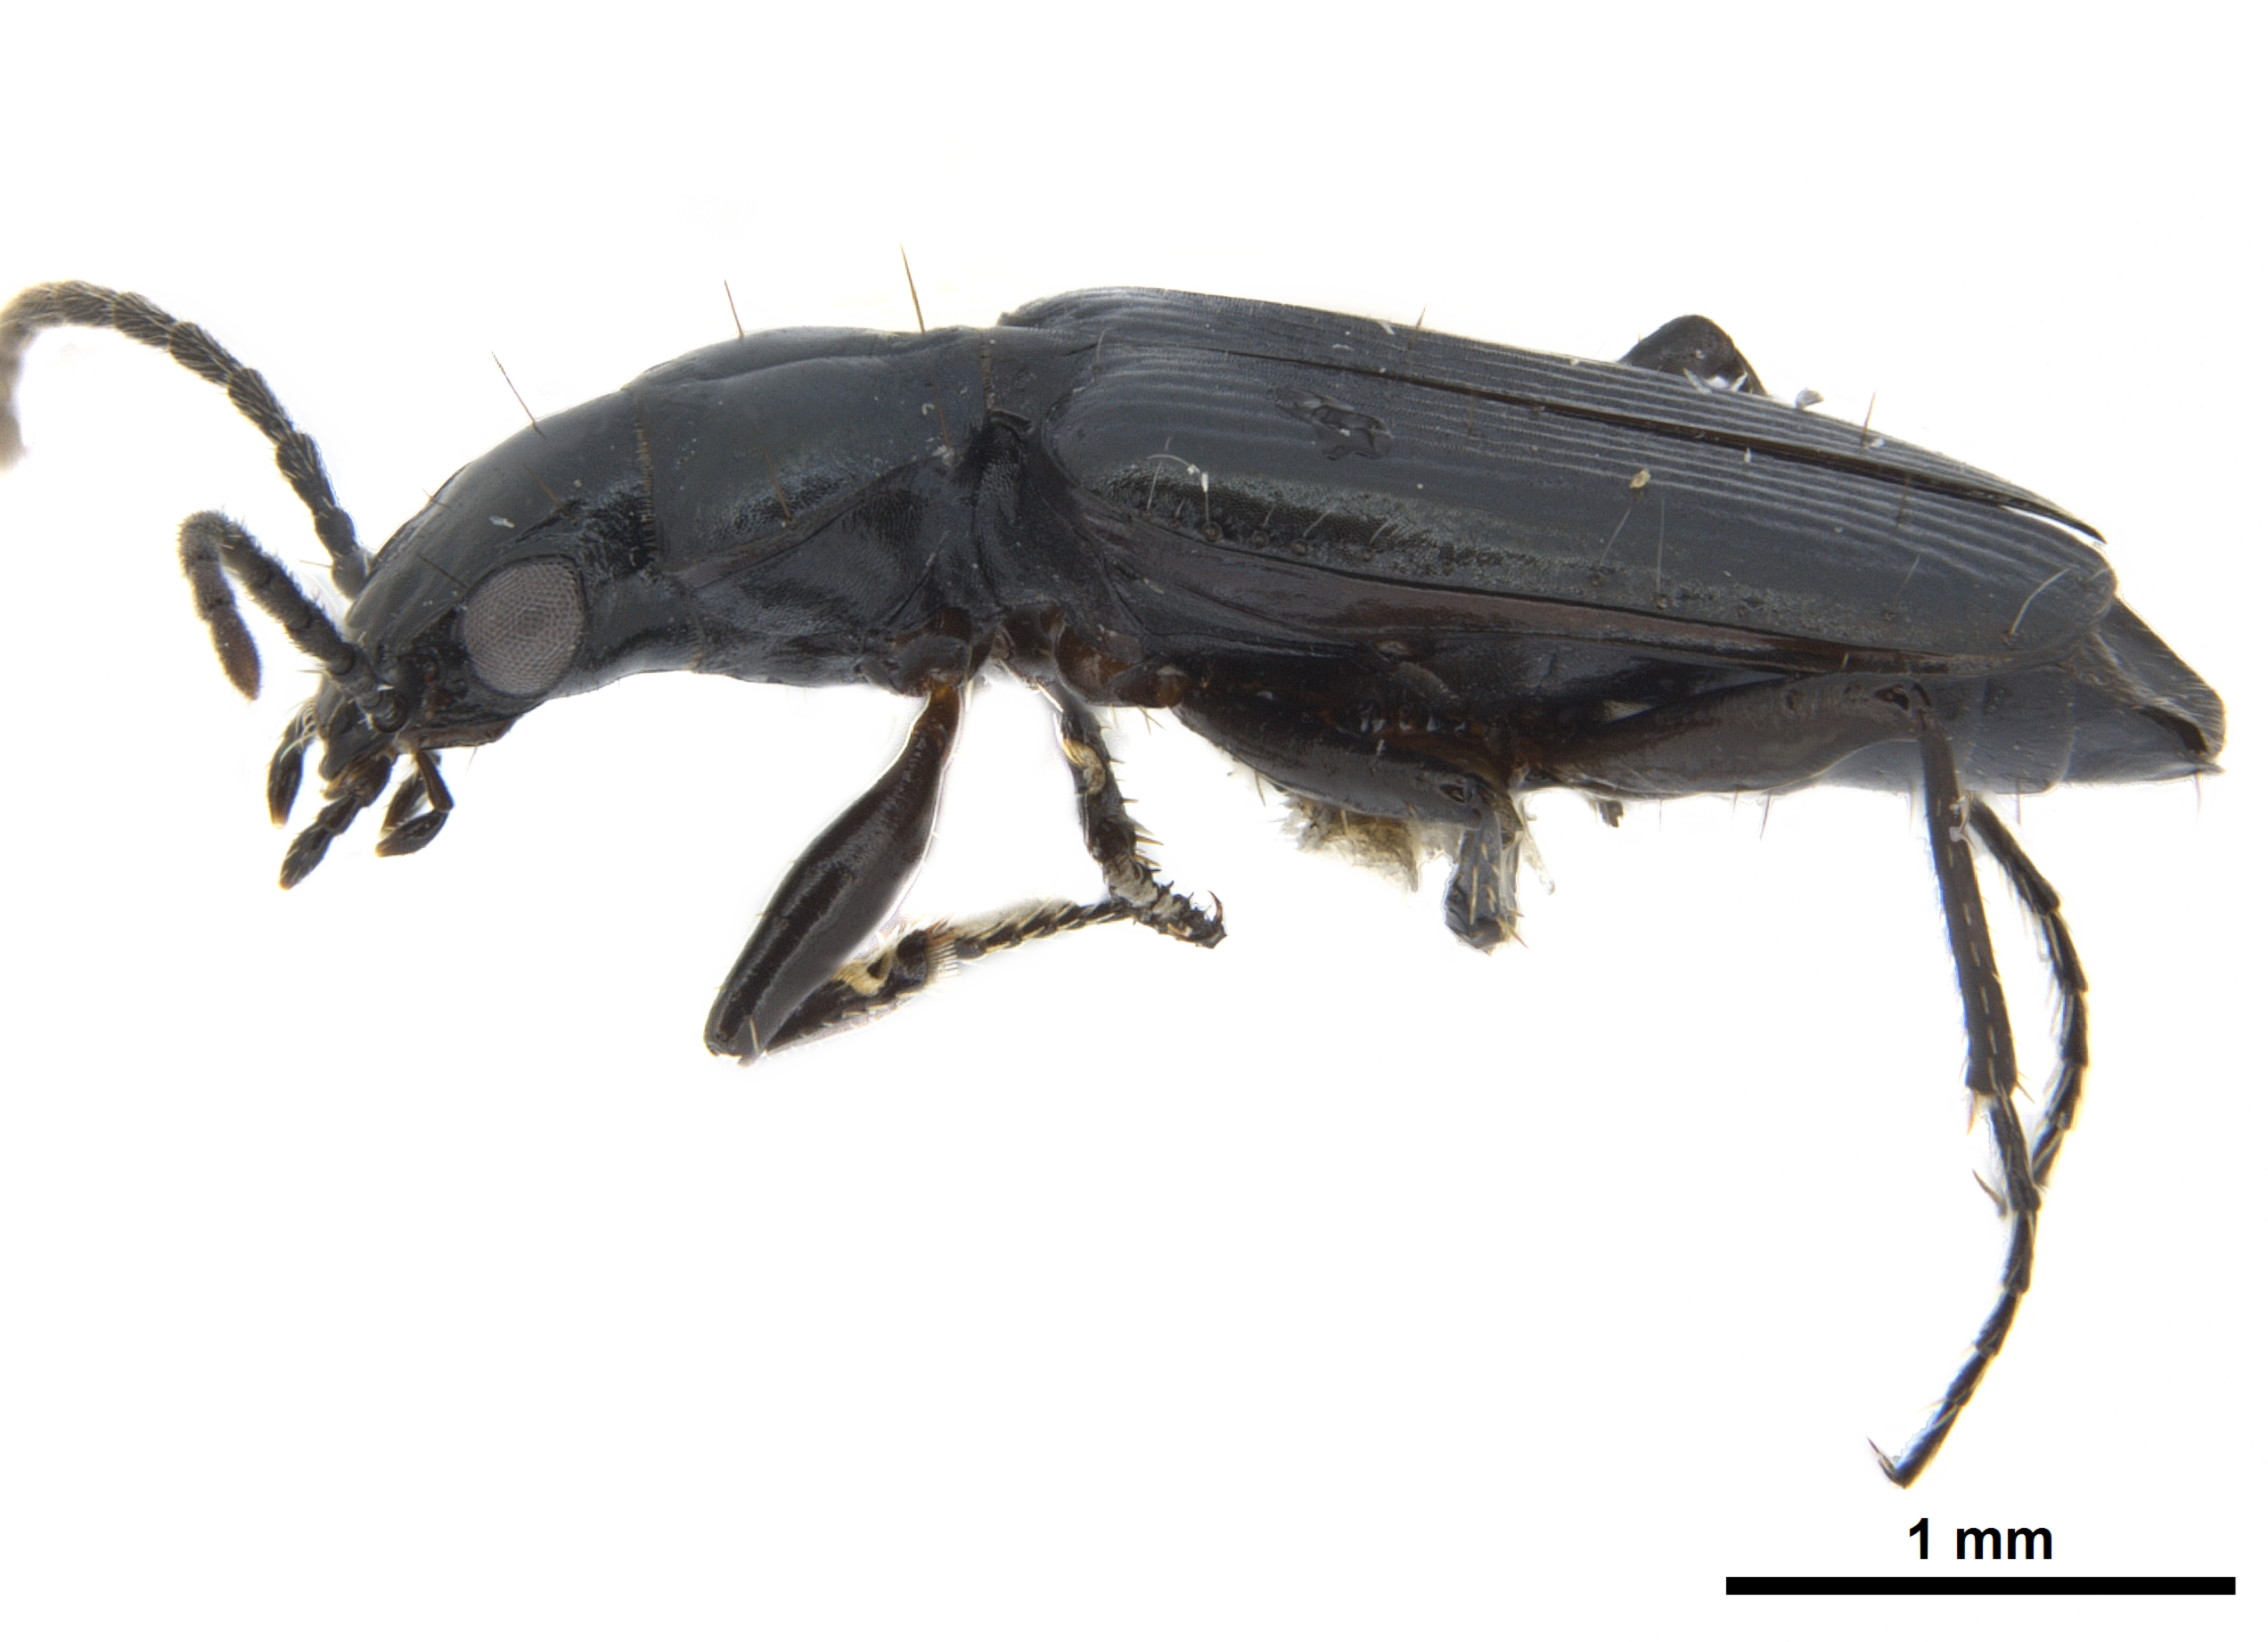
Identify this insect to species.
Apristus subsulcatus
